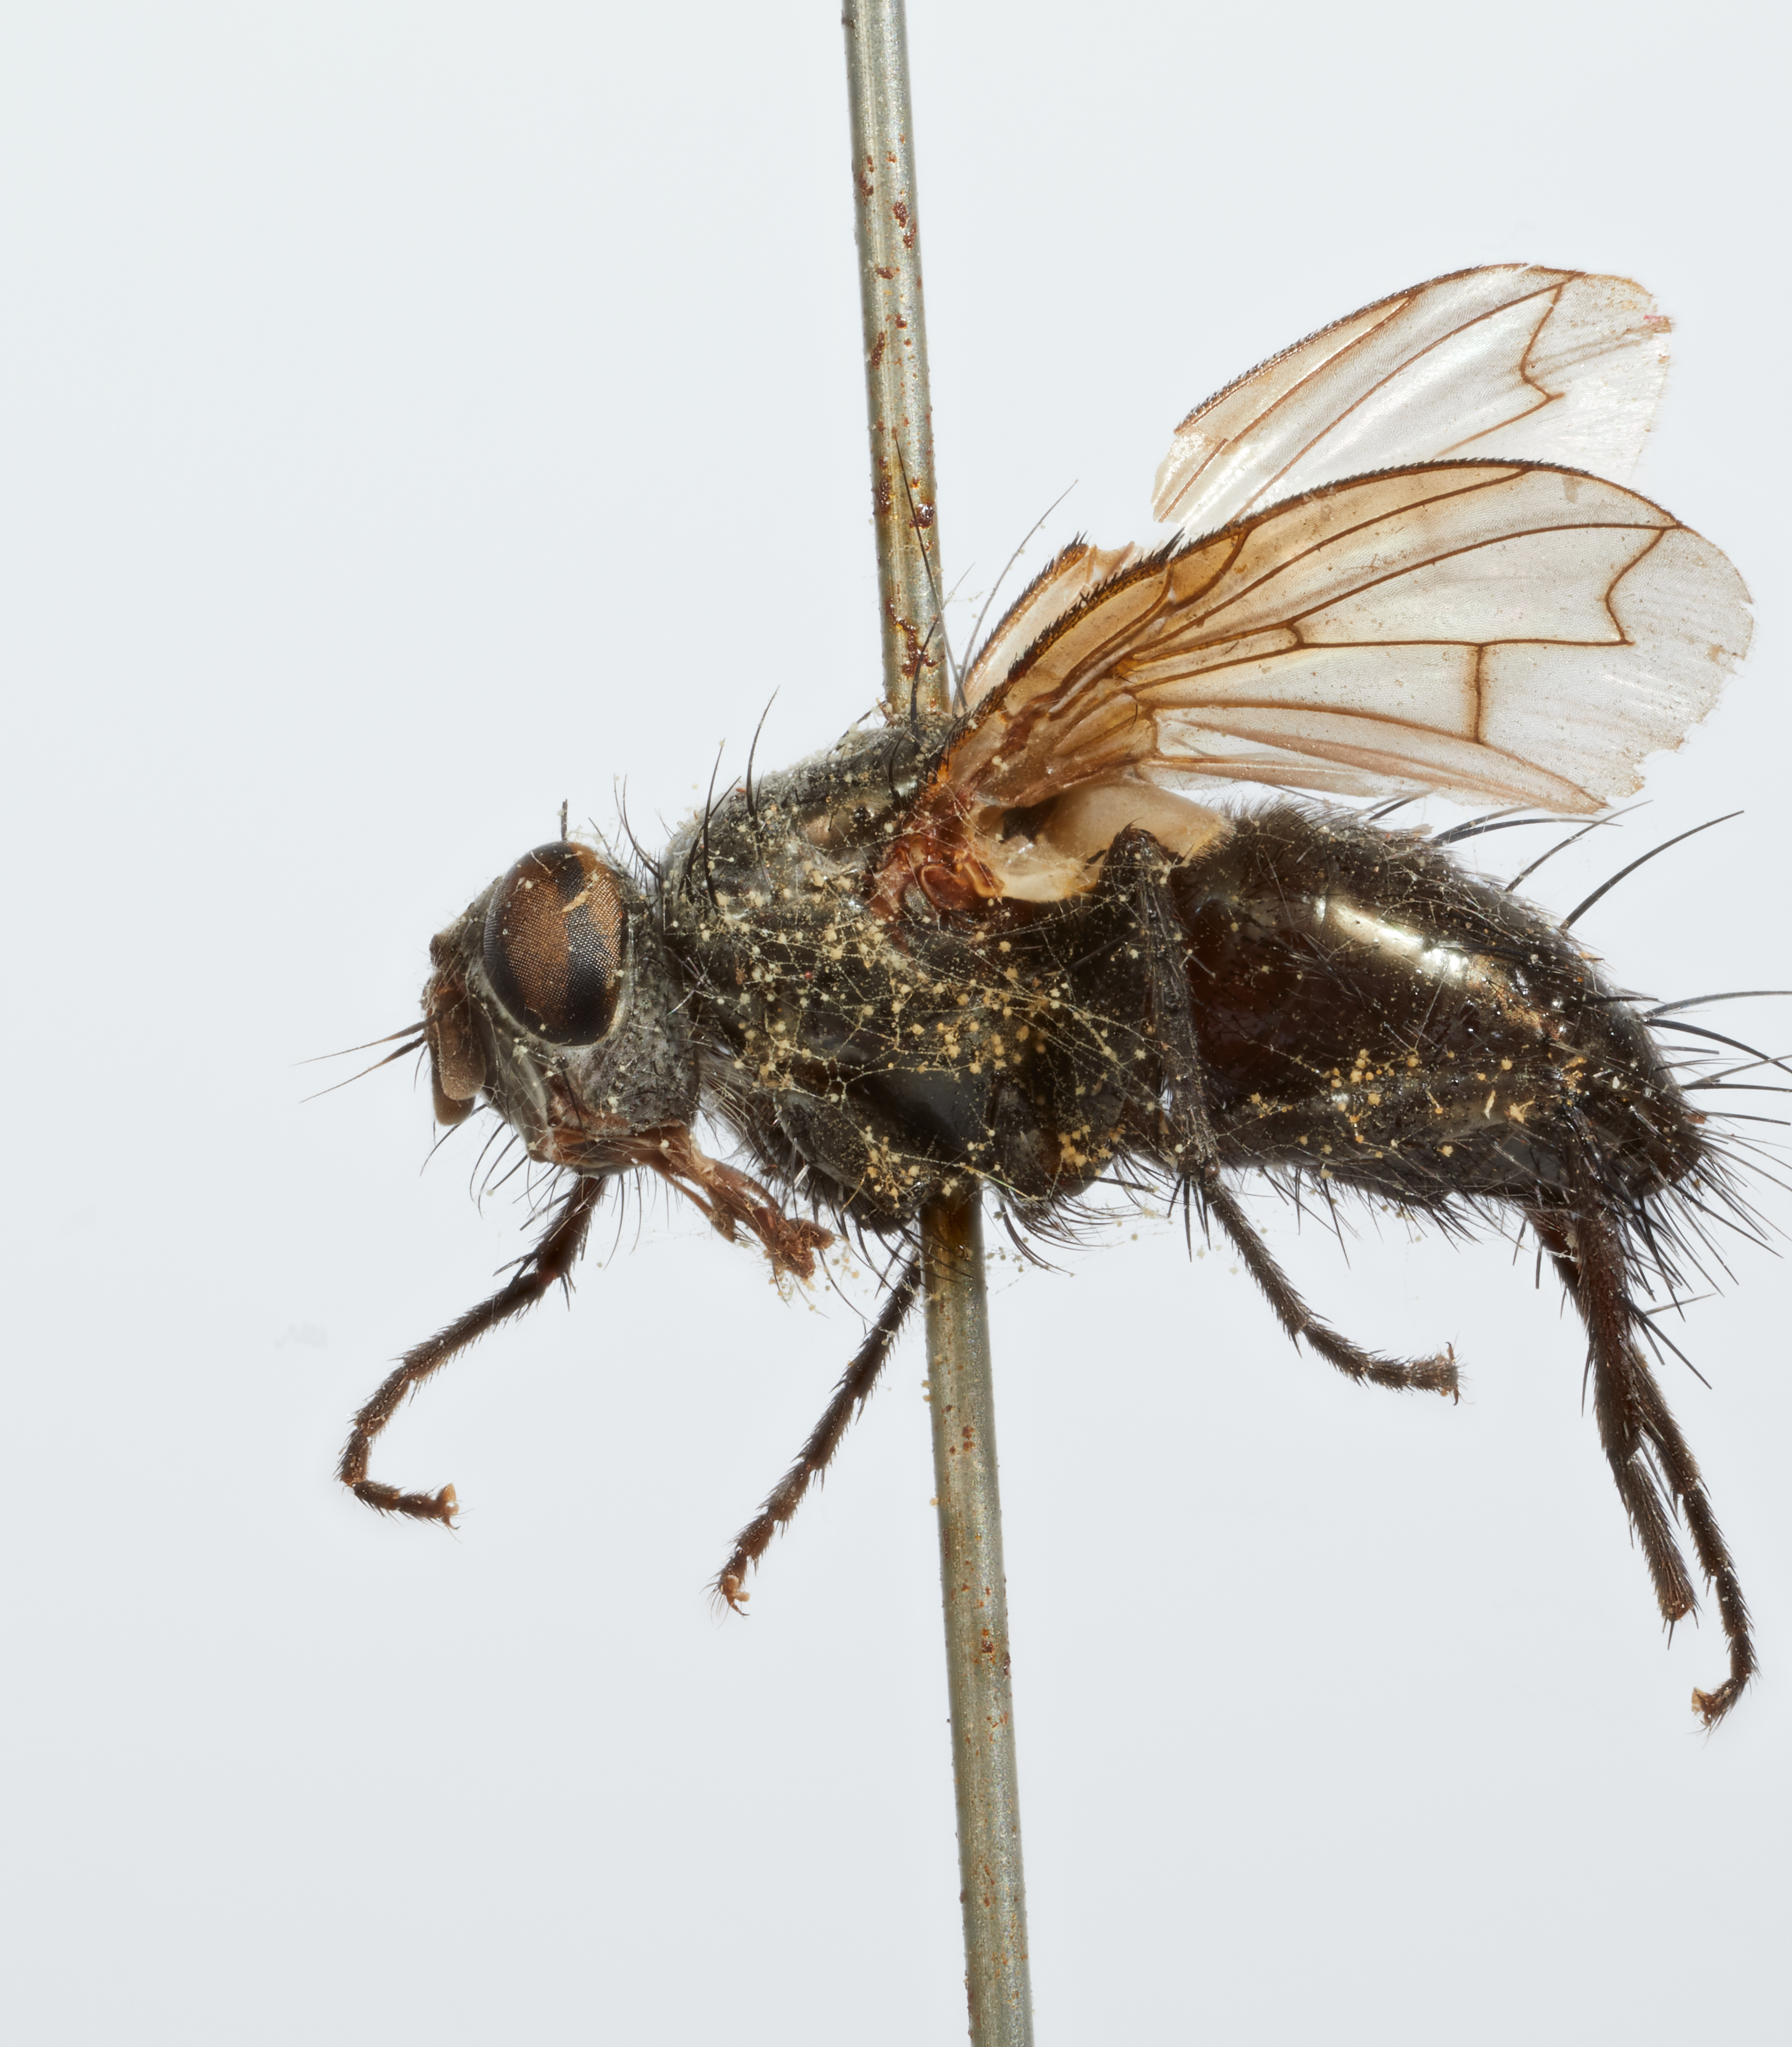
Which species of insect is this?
Prophorichaeta philippina
